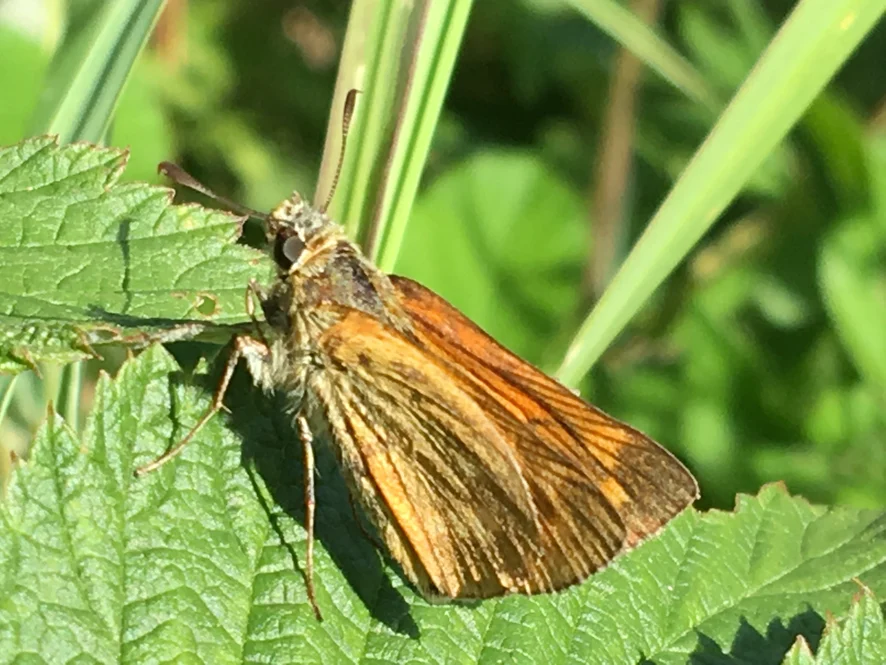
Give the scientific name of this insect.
Ochlodes sylvanus (also Ochlodes venata)
